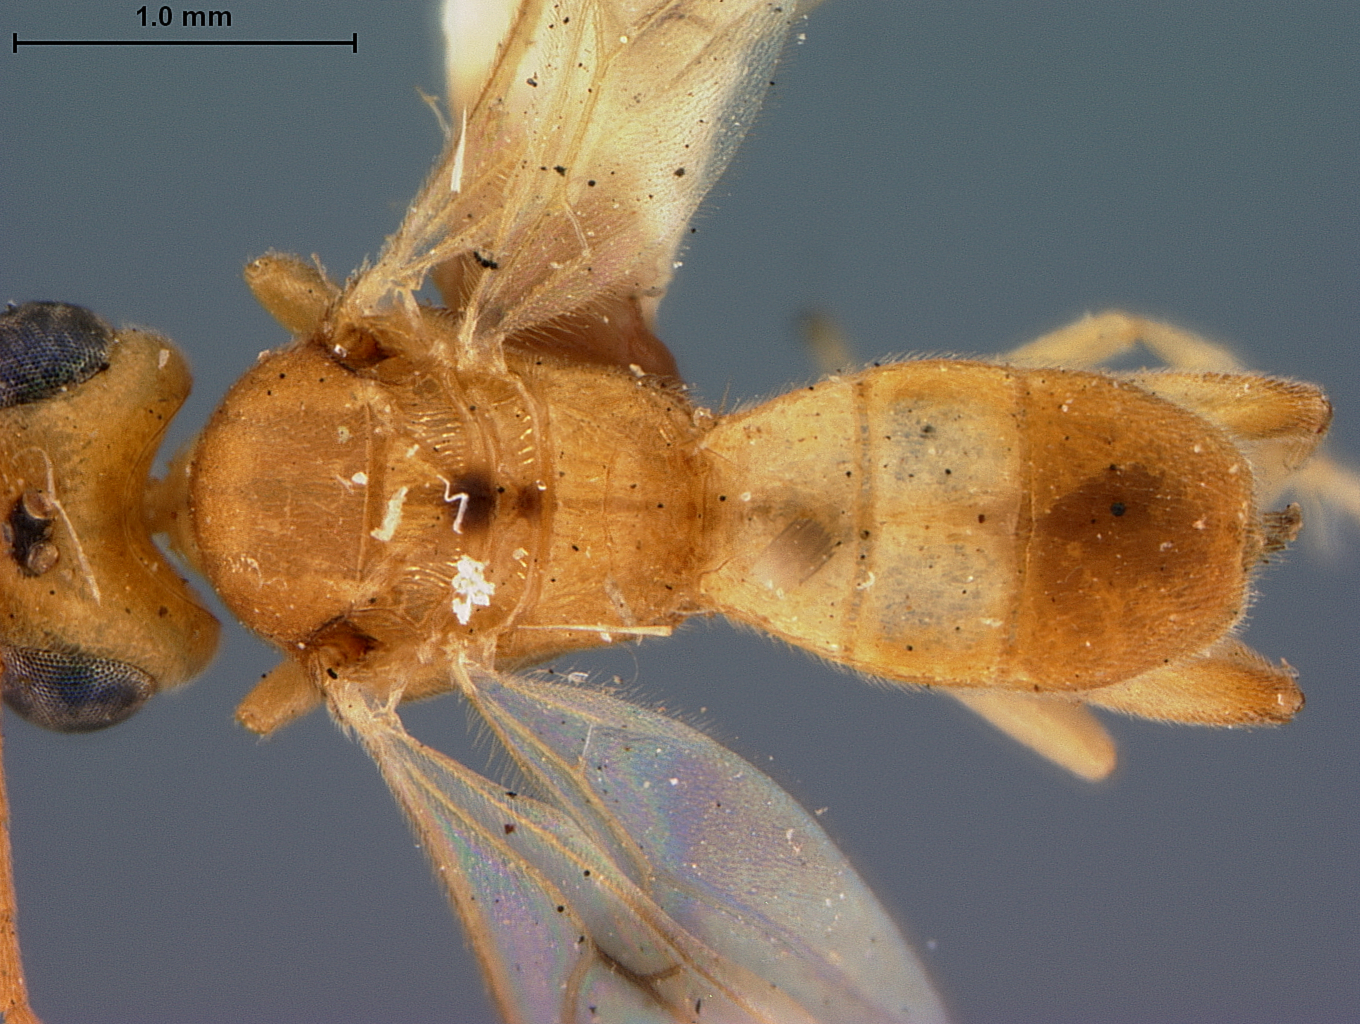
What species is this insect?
Phanerotoma bennetii
